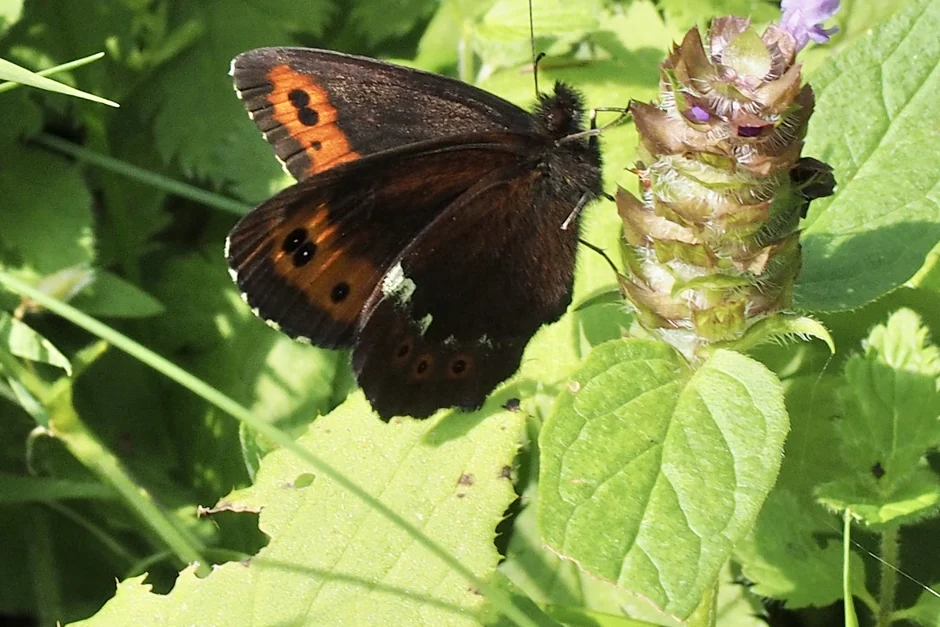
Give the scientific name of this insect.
Erebia ligea
